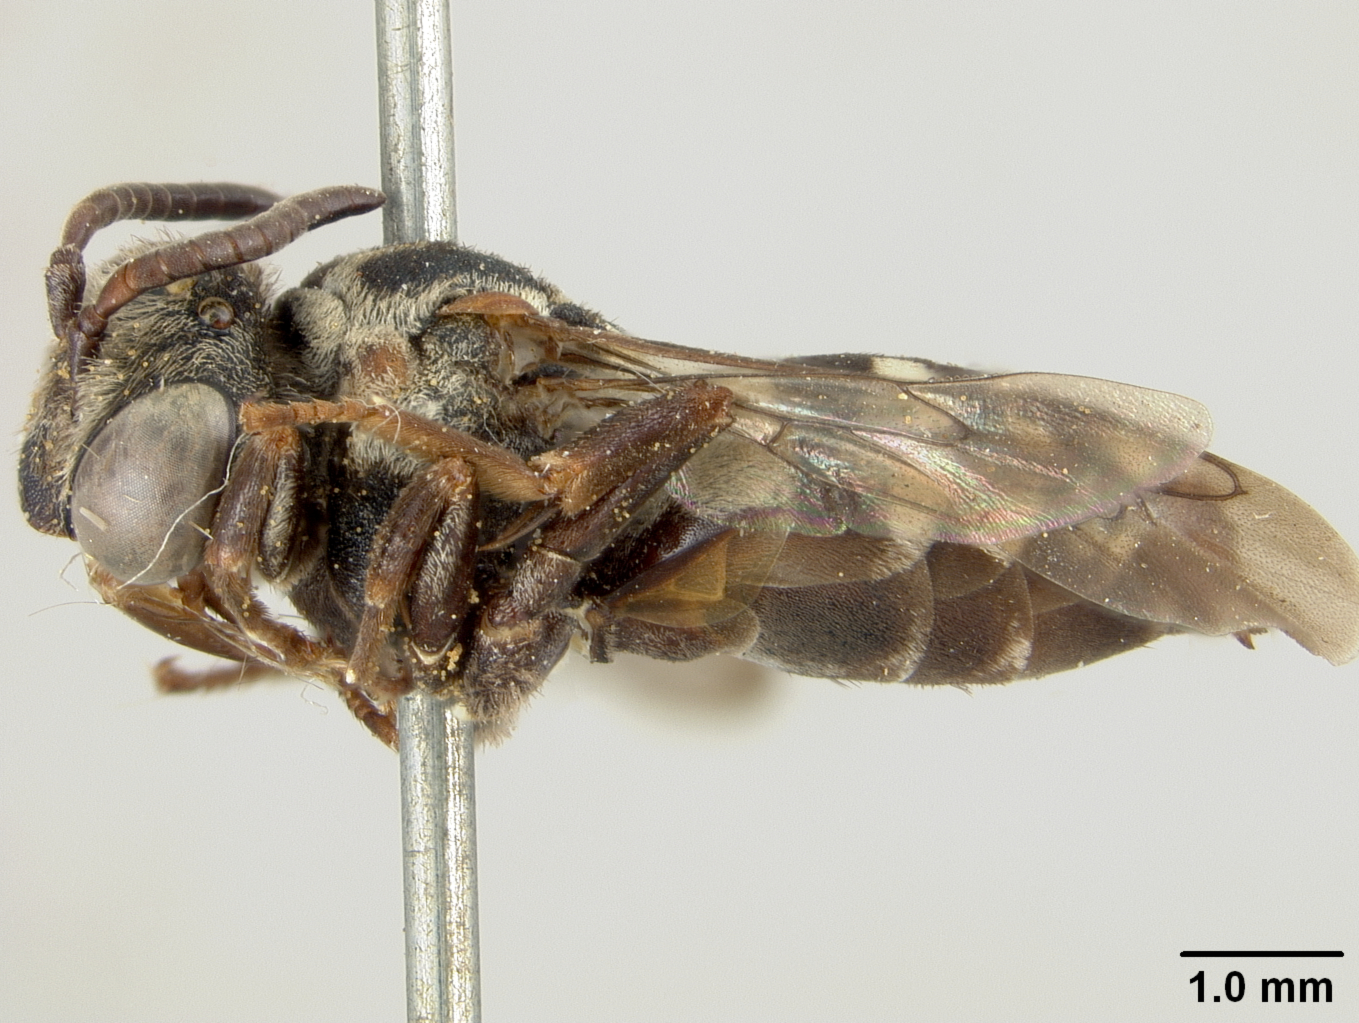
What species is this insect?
Epeolus asperatus
